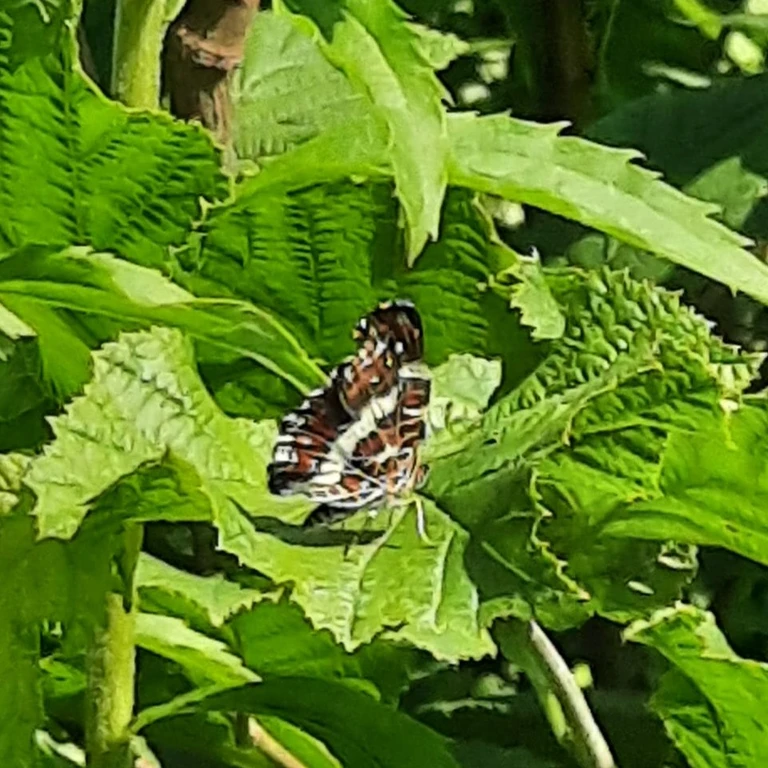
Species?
Araschnia levana
